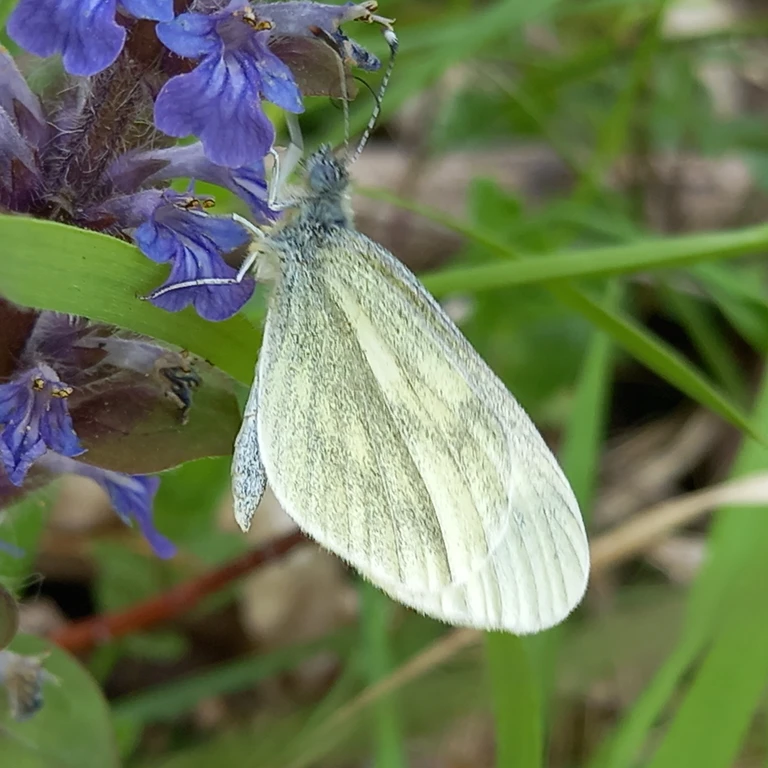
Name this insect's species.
Leptidea sinapis/juvernica
